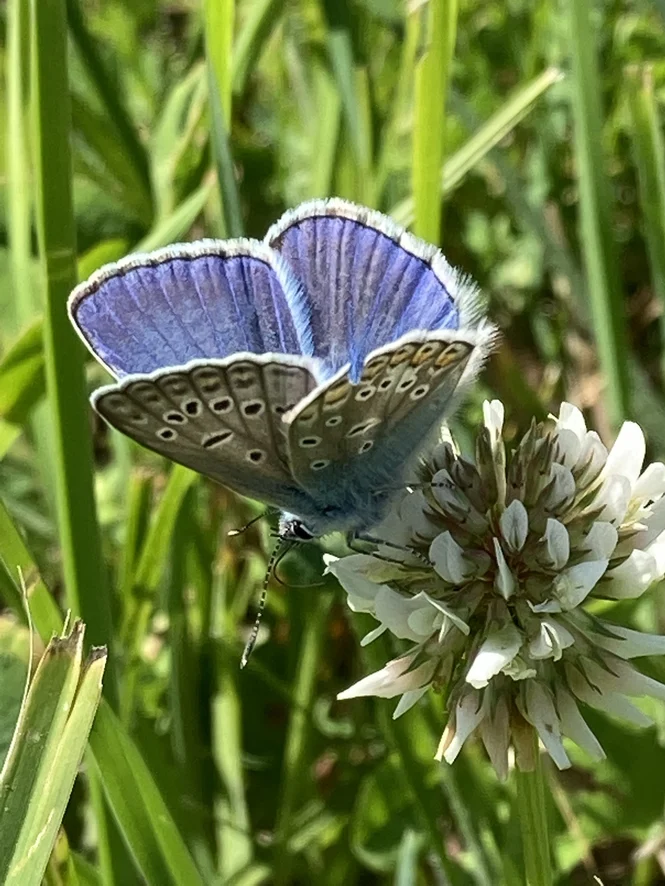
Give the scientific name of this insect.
Polyommatus icarus
